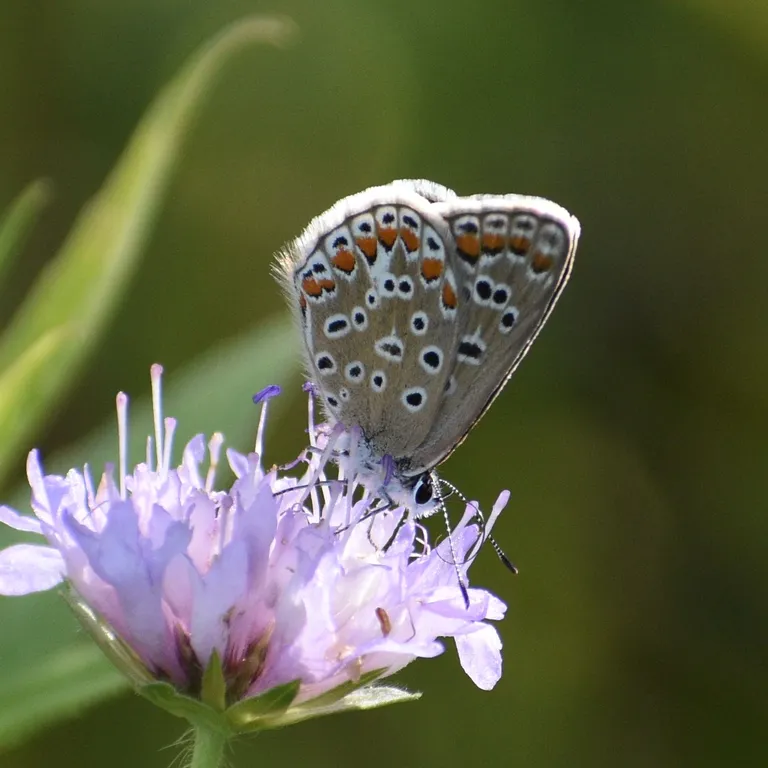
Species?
Polyommatus icarus
